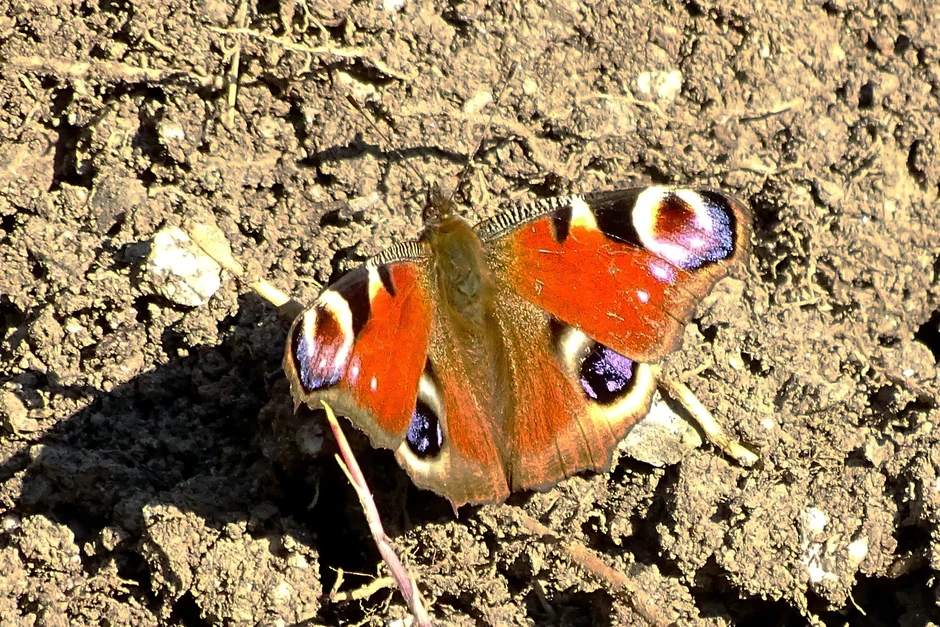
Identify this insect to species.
Aglais io
